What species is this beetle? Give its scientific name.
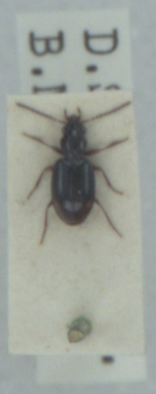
Bembidion doris
